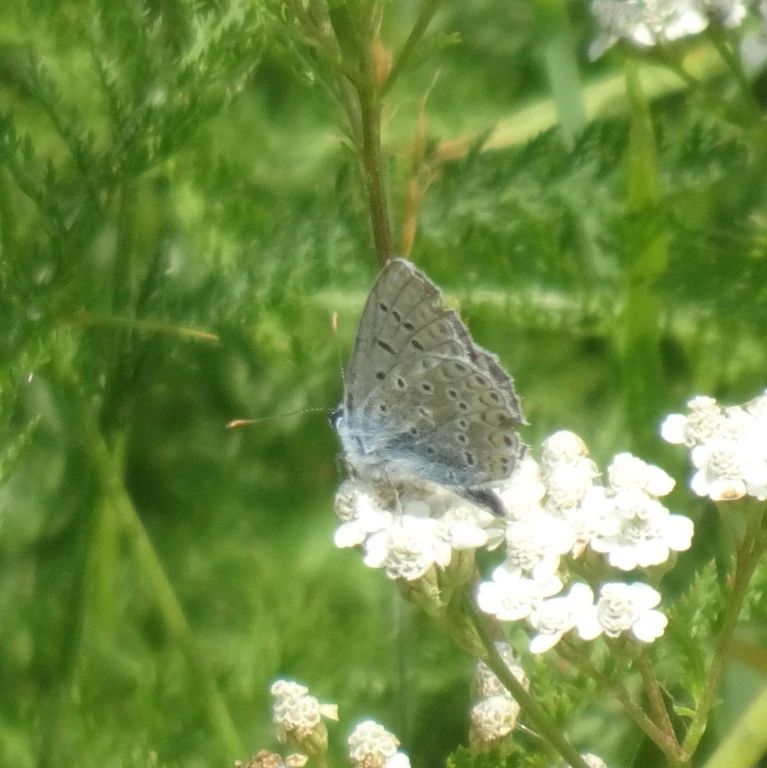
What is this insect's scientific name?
Polyommatus icarus
